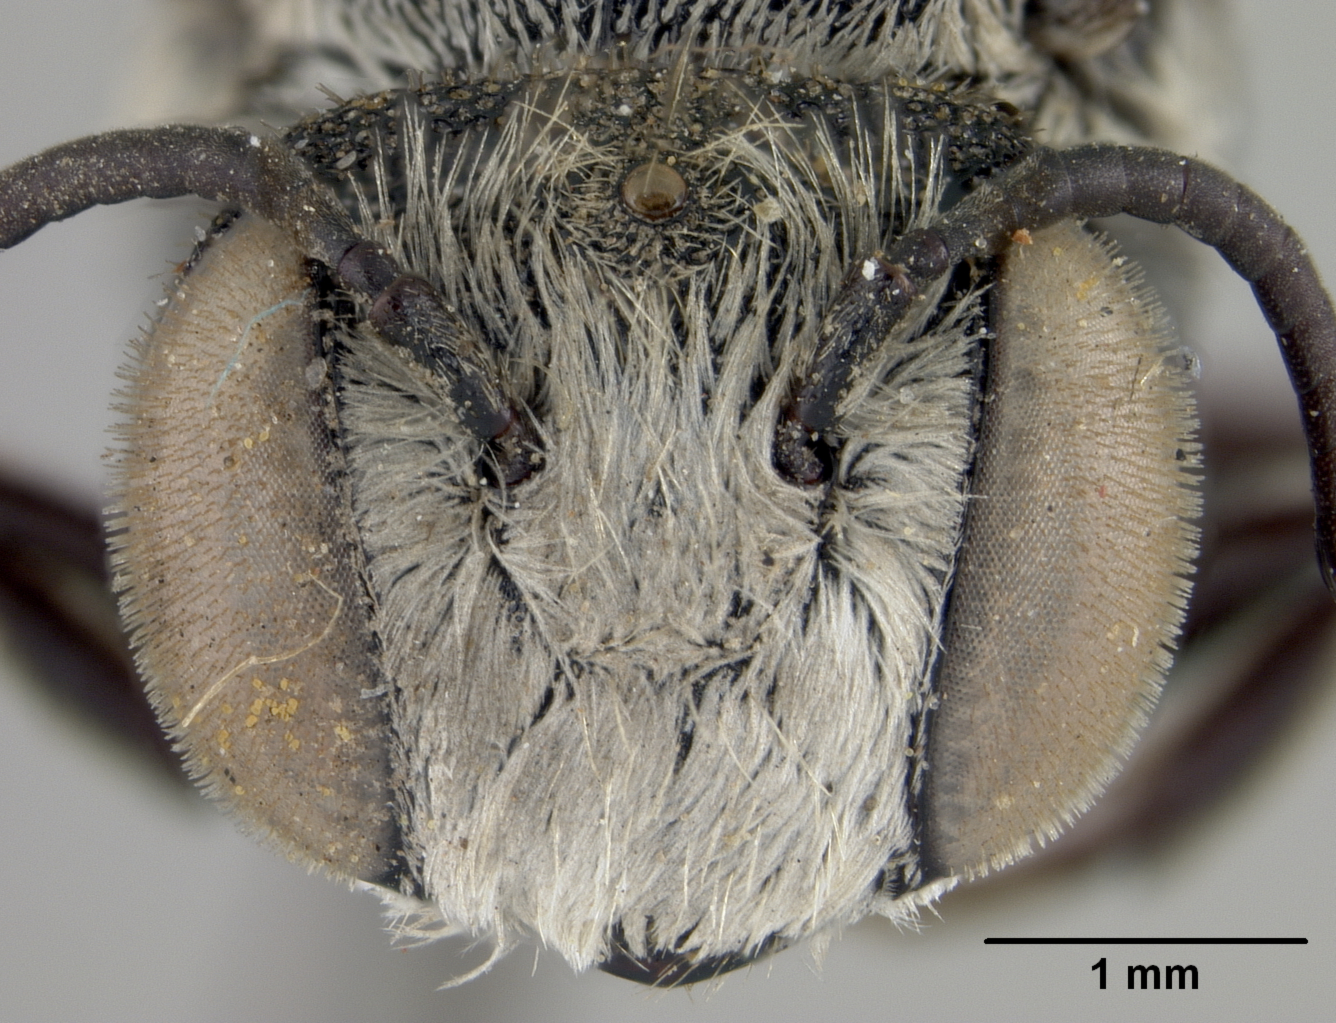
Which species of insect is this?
Coelioxys grindeliae
